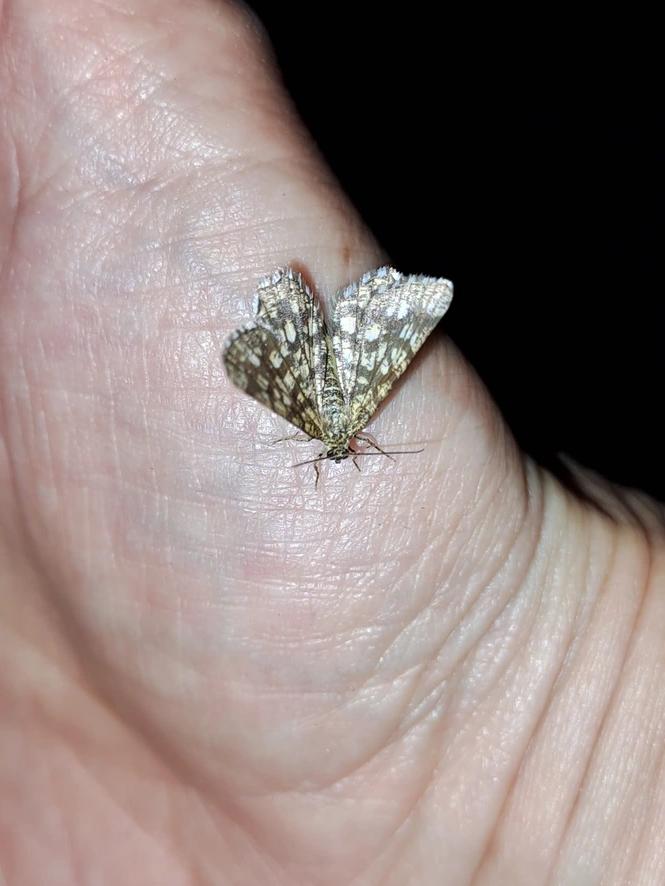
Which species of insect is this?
Chiasmia clathrata
